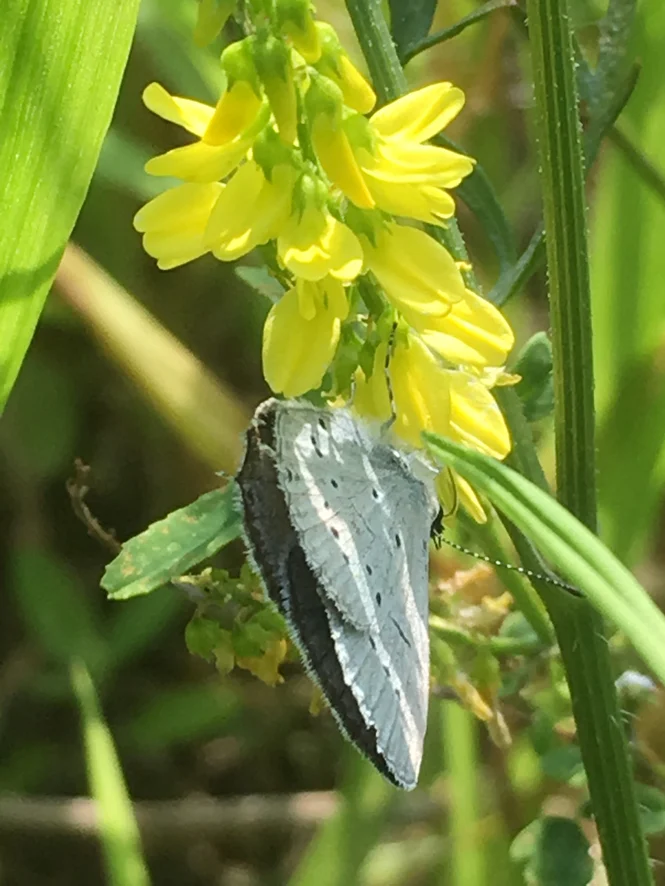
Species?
Cupido decolorata (also Elkalyce decolorata)
